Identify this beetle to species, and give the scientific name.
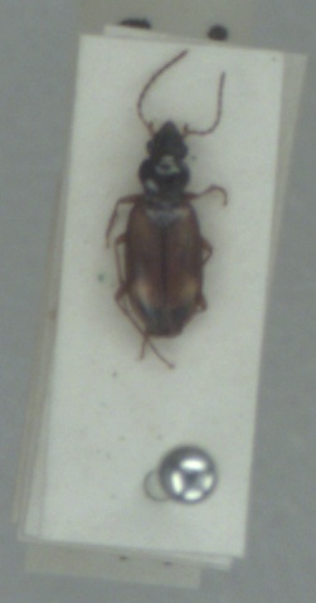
Bembidion saxatile
